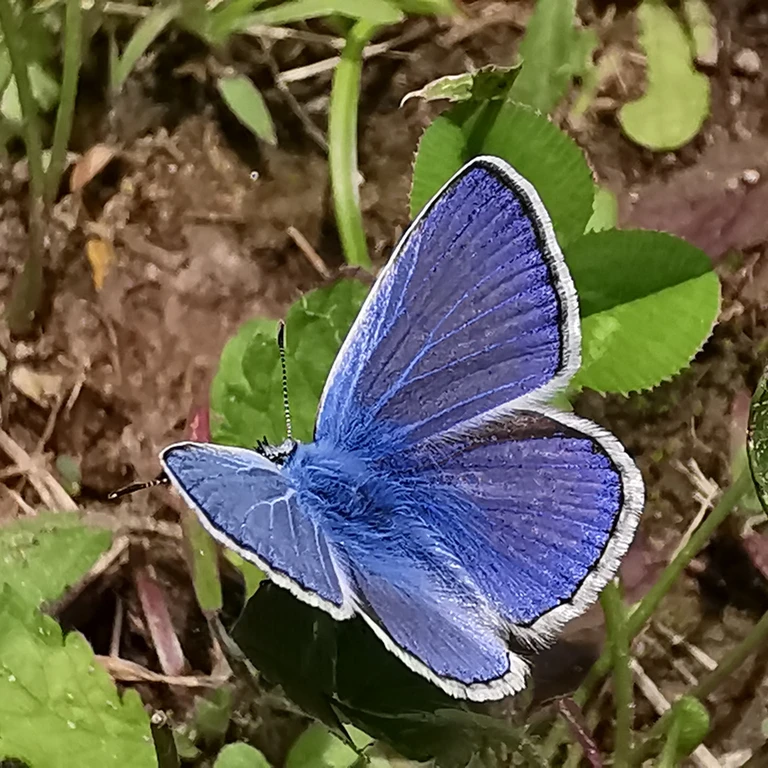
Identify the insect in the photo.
Polyommatus icarus
